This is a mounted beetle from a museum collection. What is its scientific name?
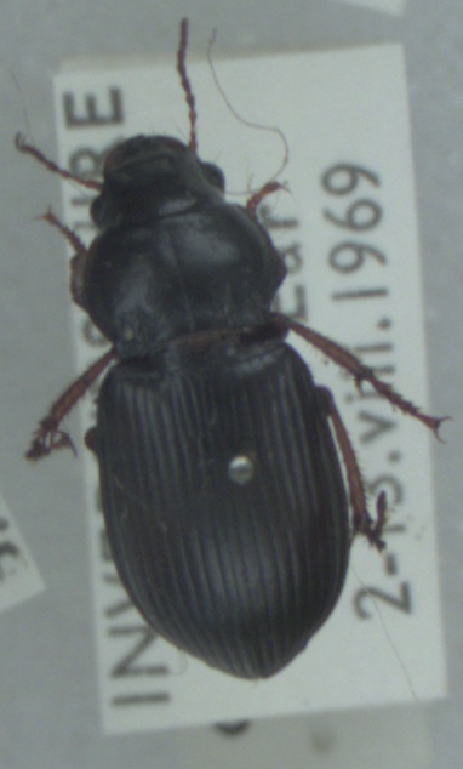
Amara aulica
